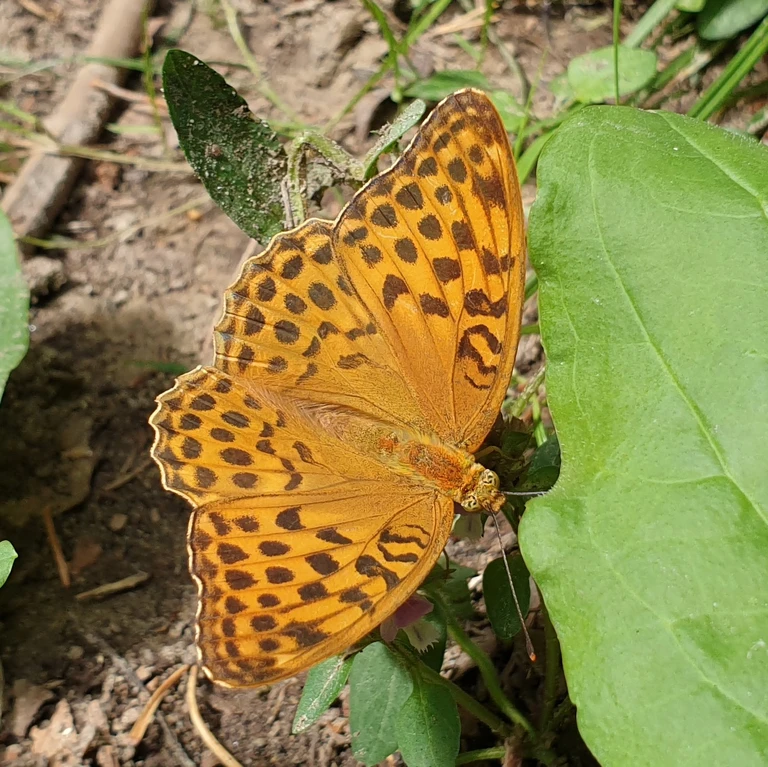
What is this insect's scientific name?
Argynnis paphia
